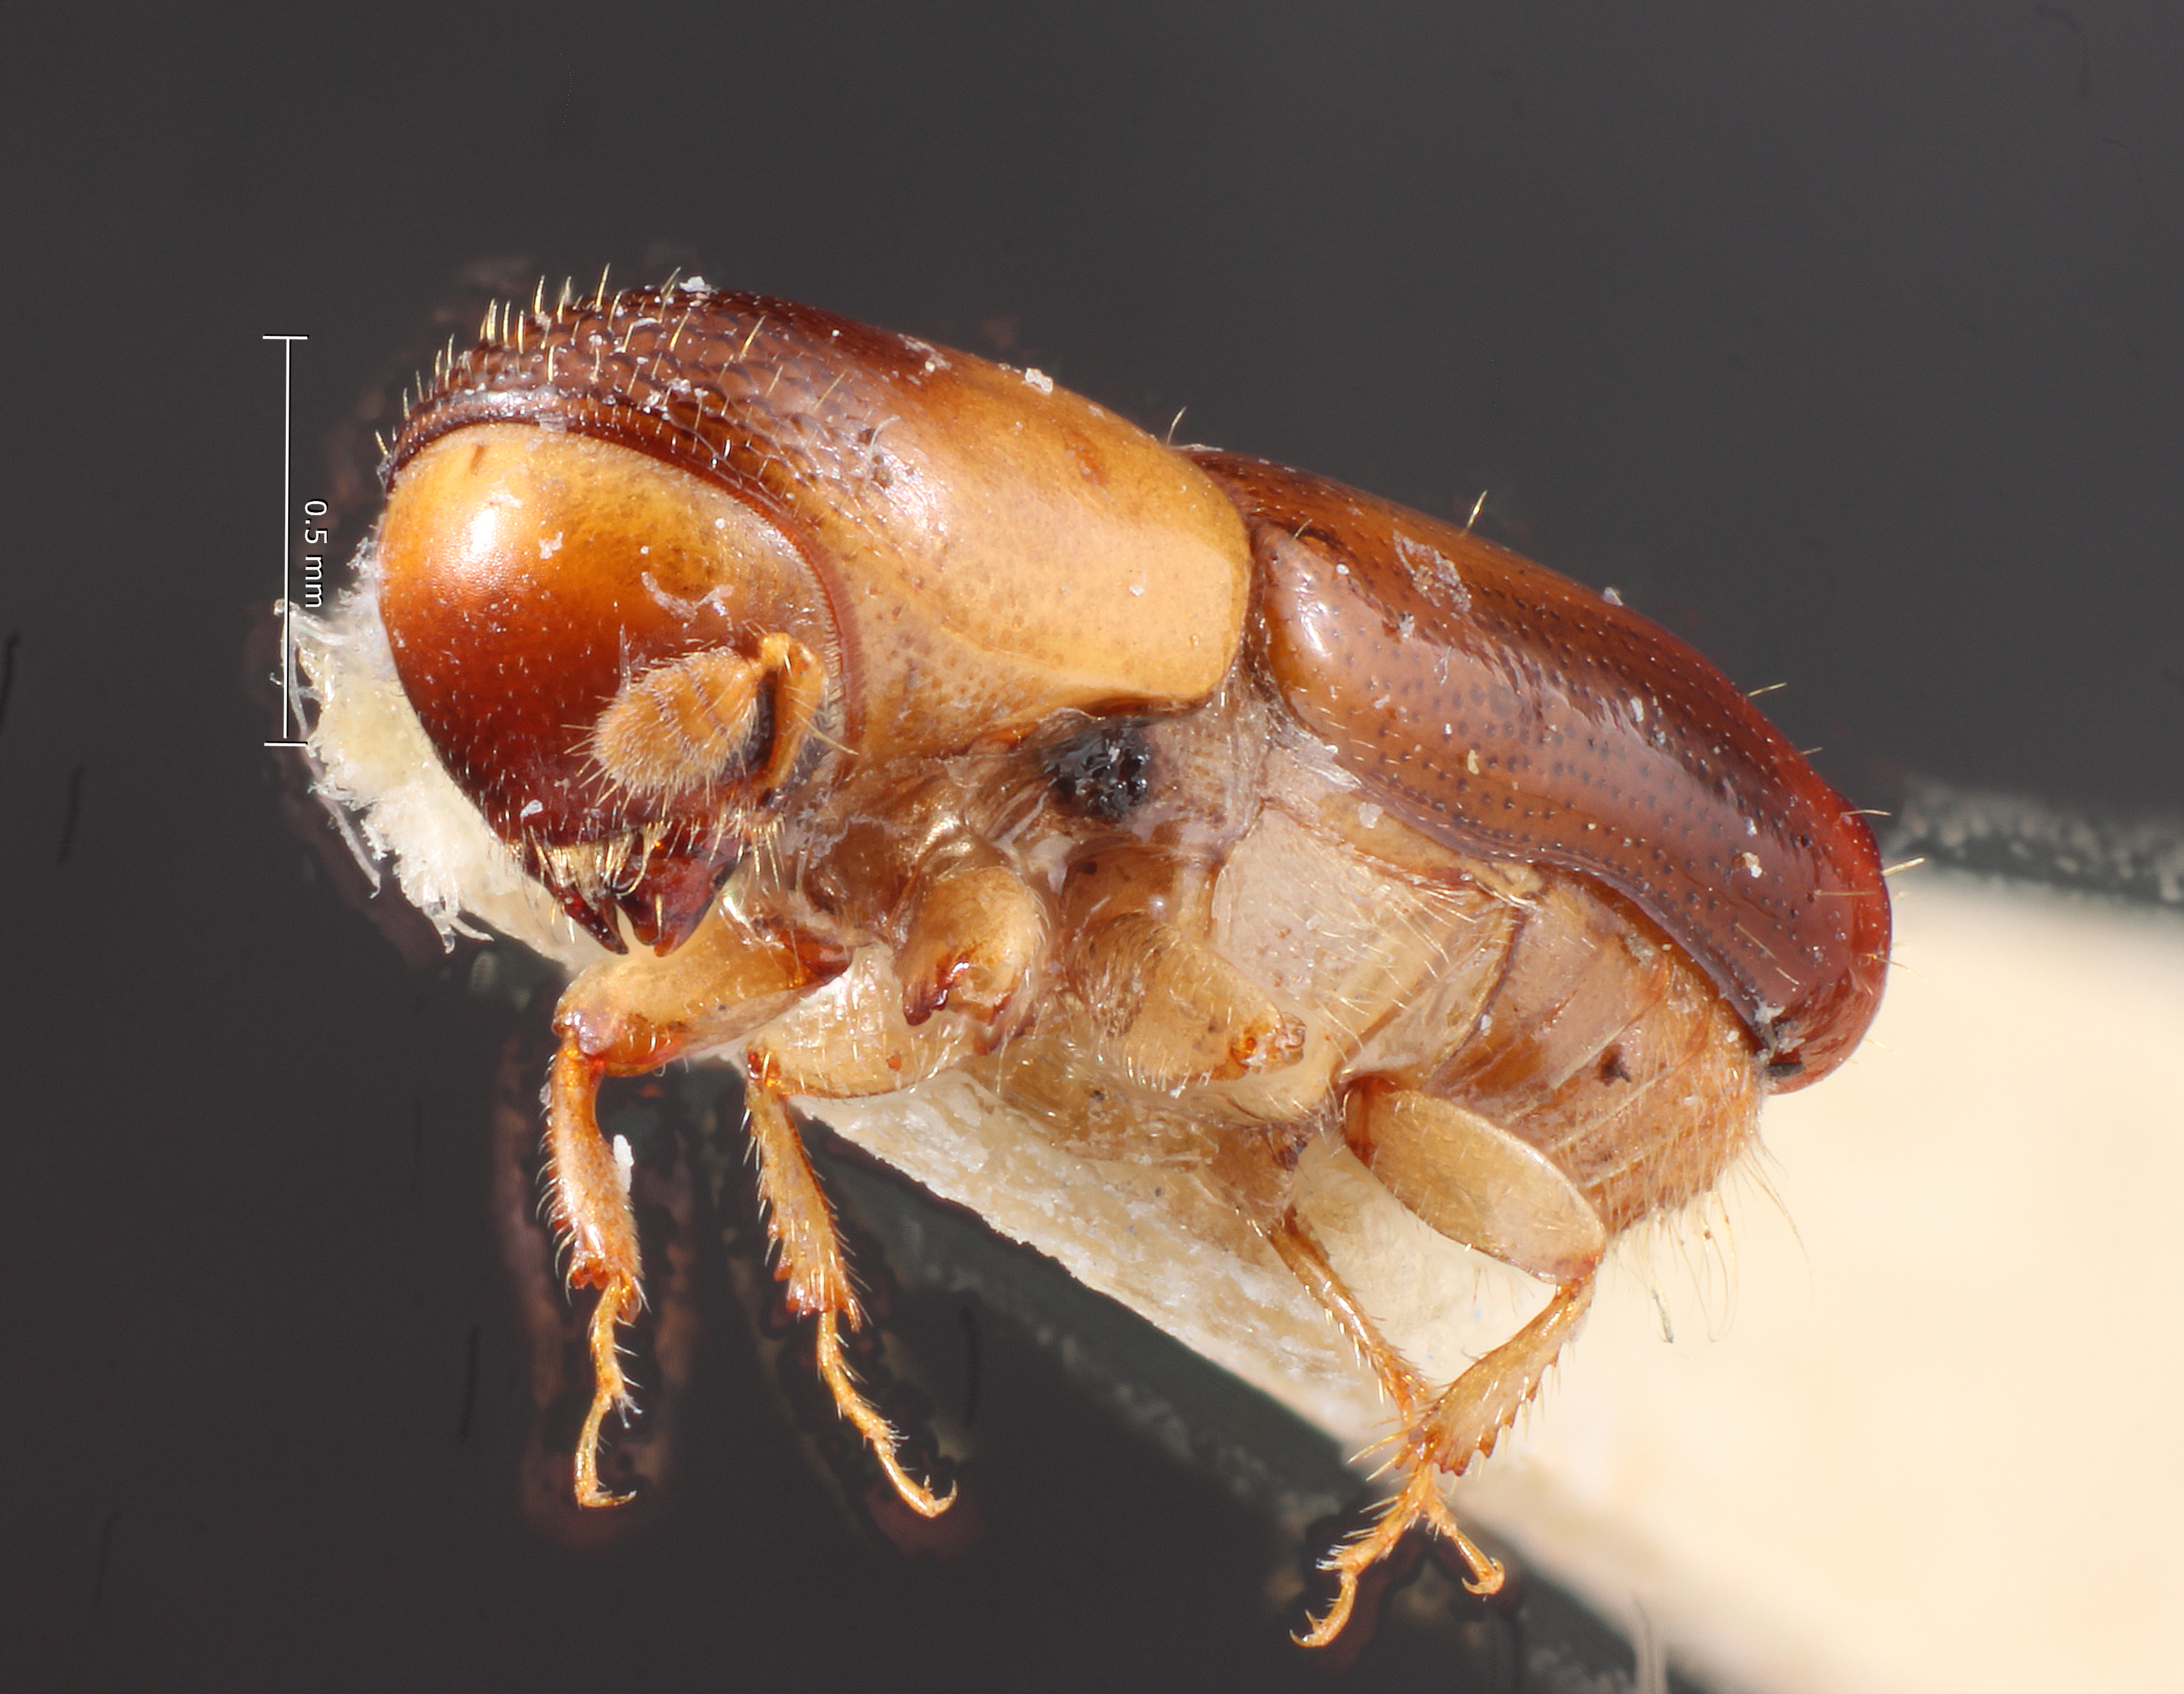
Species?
Monarthrum parvum
